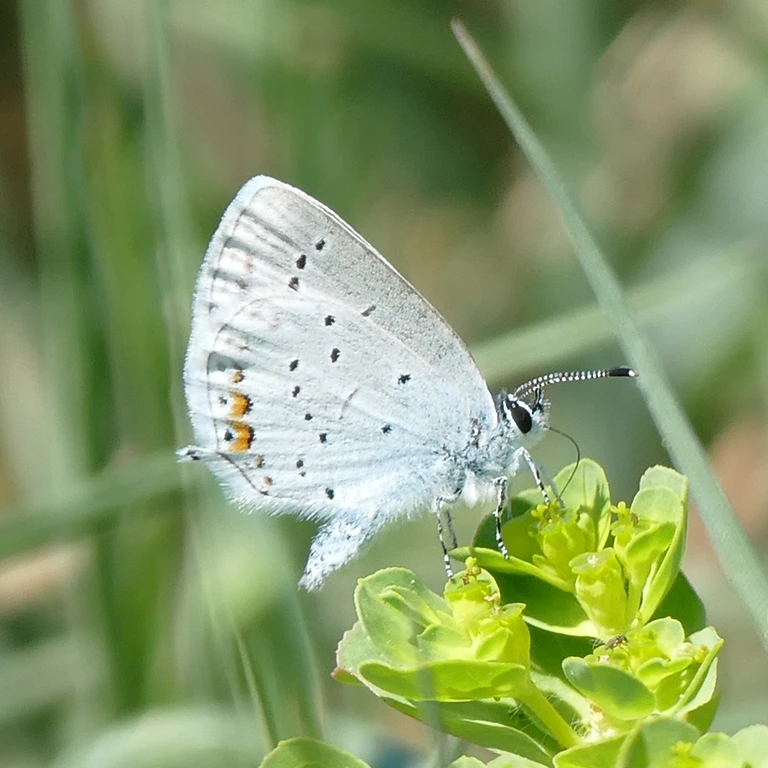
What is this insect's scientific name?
Cupido argiades (also Elkalyce argiades)
